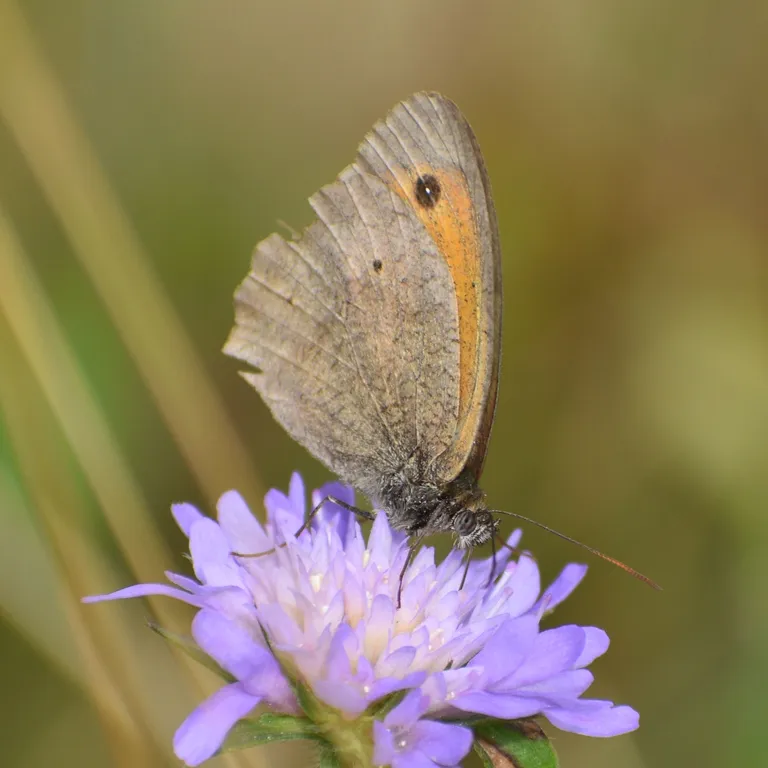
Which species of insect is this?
Maniola jurtina
